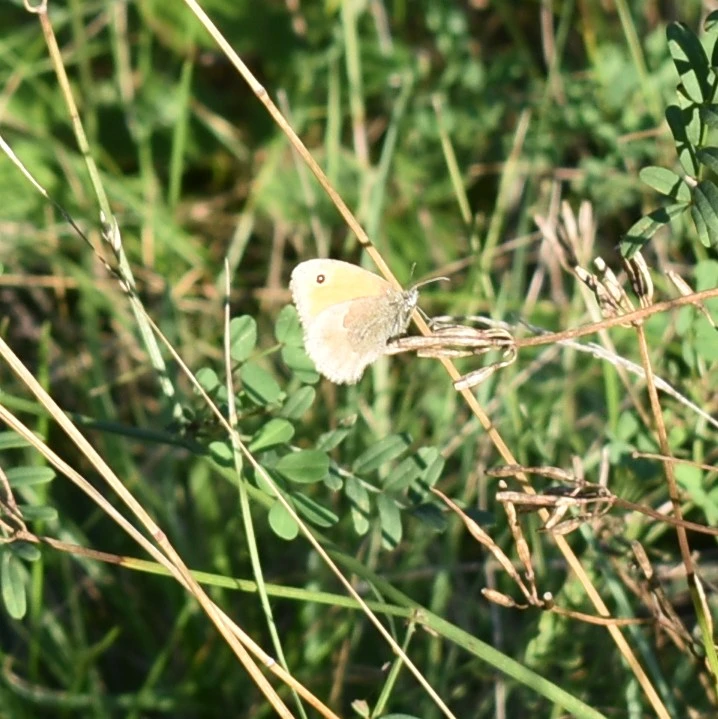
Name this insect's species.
Coenonympha pamphilus
